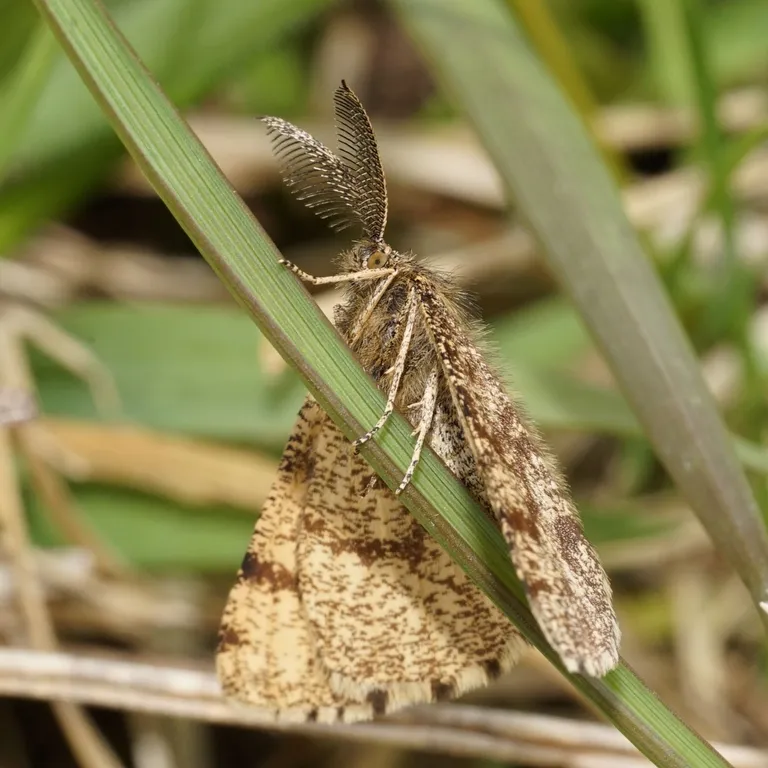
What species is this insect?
Ematurga atomaria
